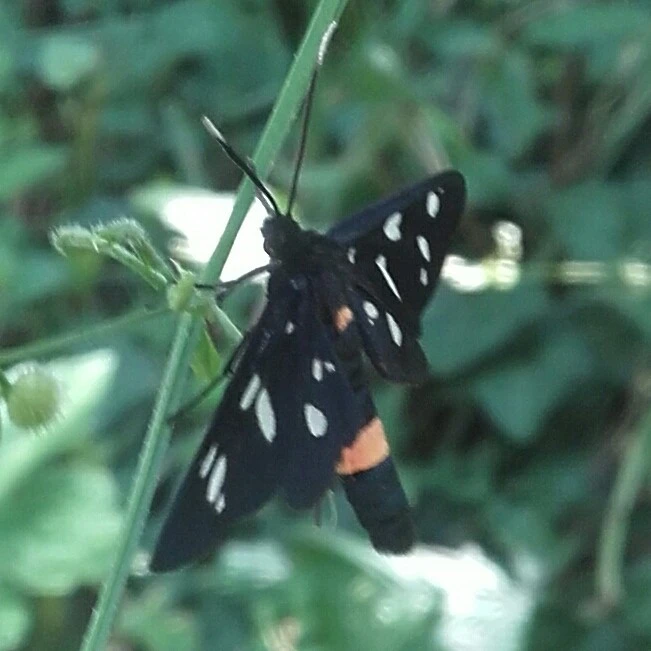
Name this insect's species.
Amata phegea
